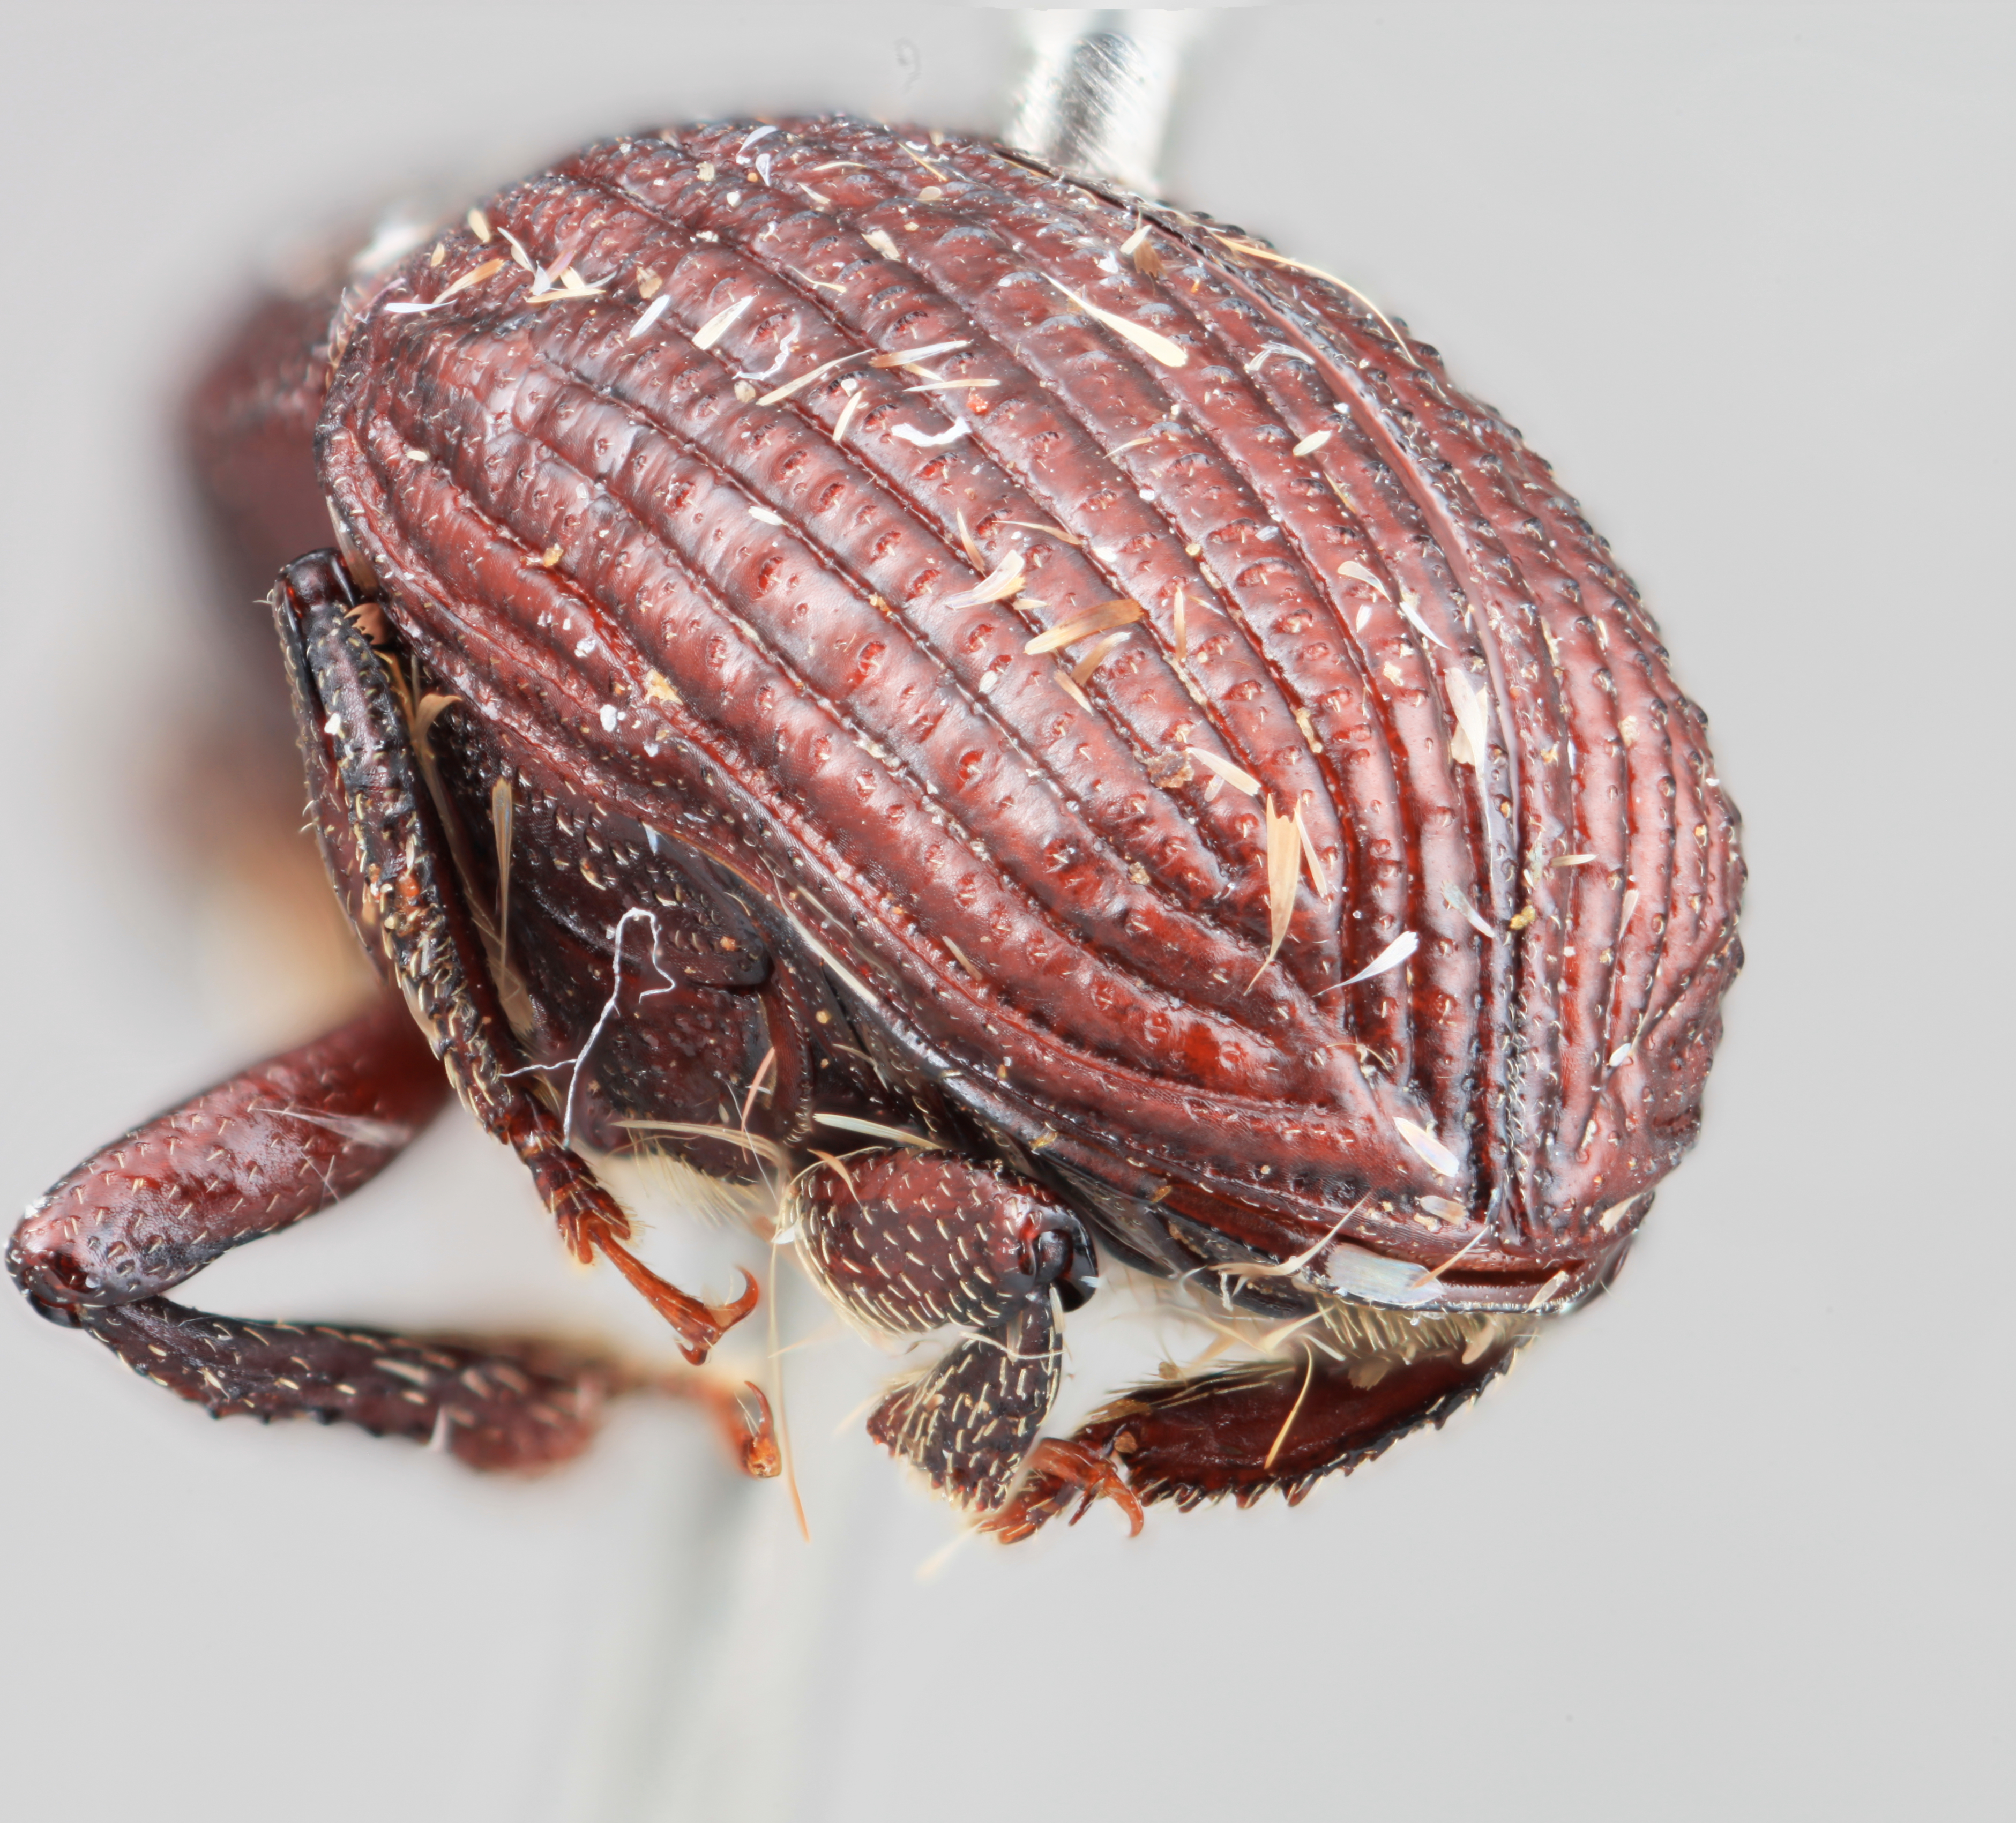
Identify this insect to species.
Phloeoborus minusculus
